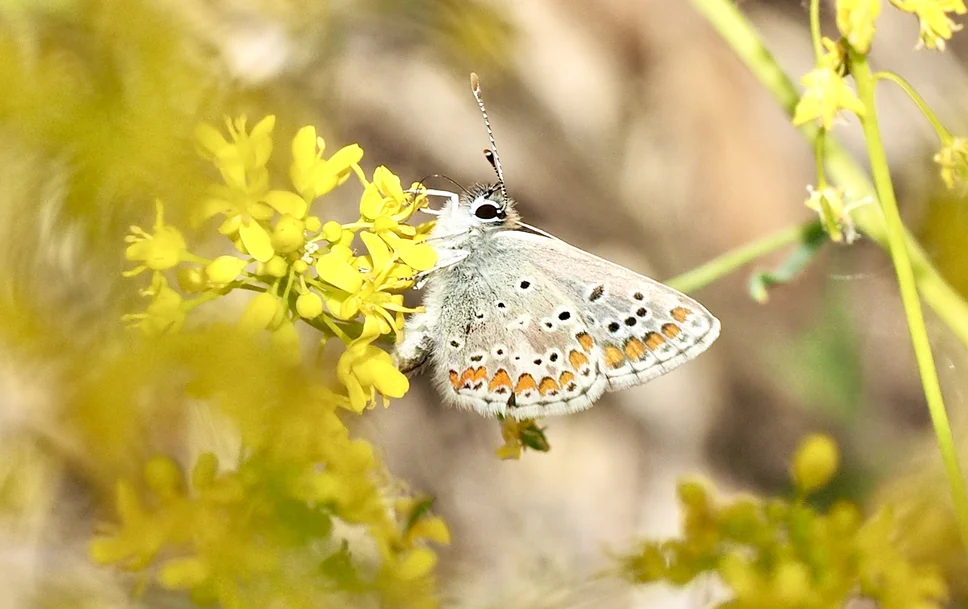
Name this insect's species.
Aricia agestis/artaxerxes
